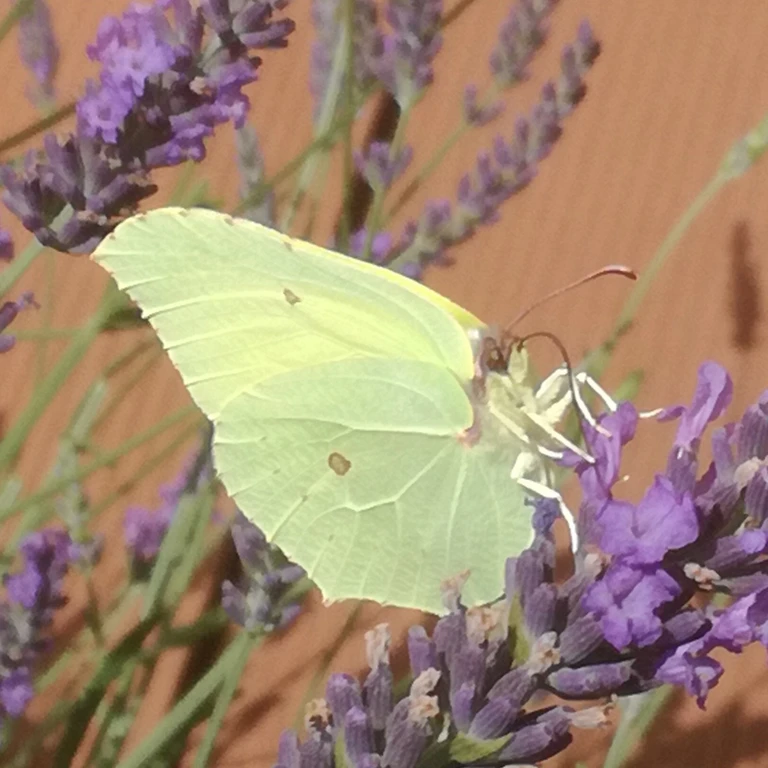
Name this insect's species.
Gonepteryx rhamni
